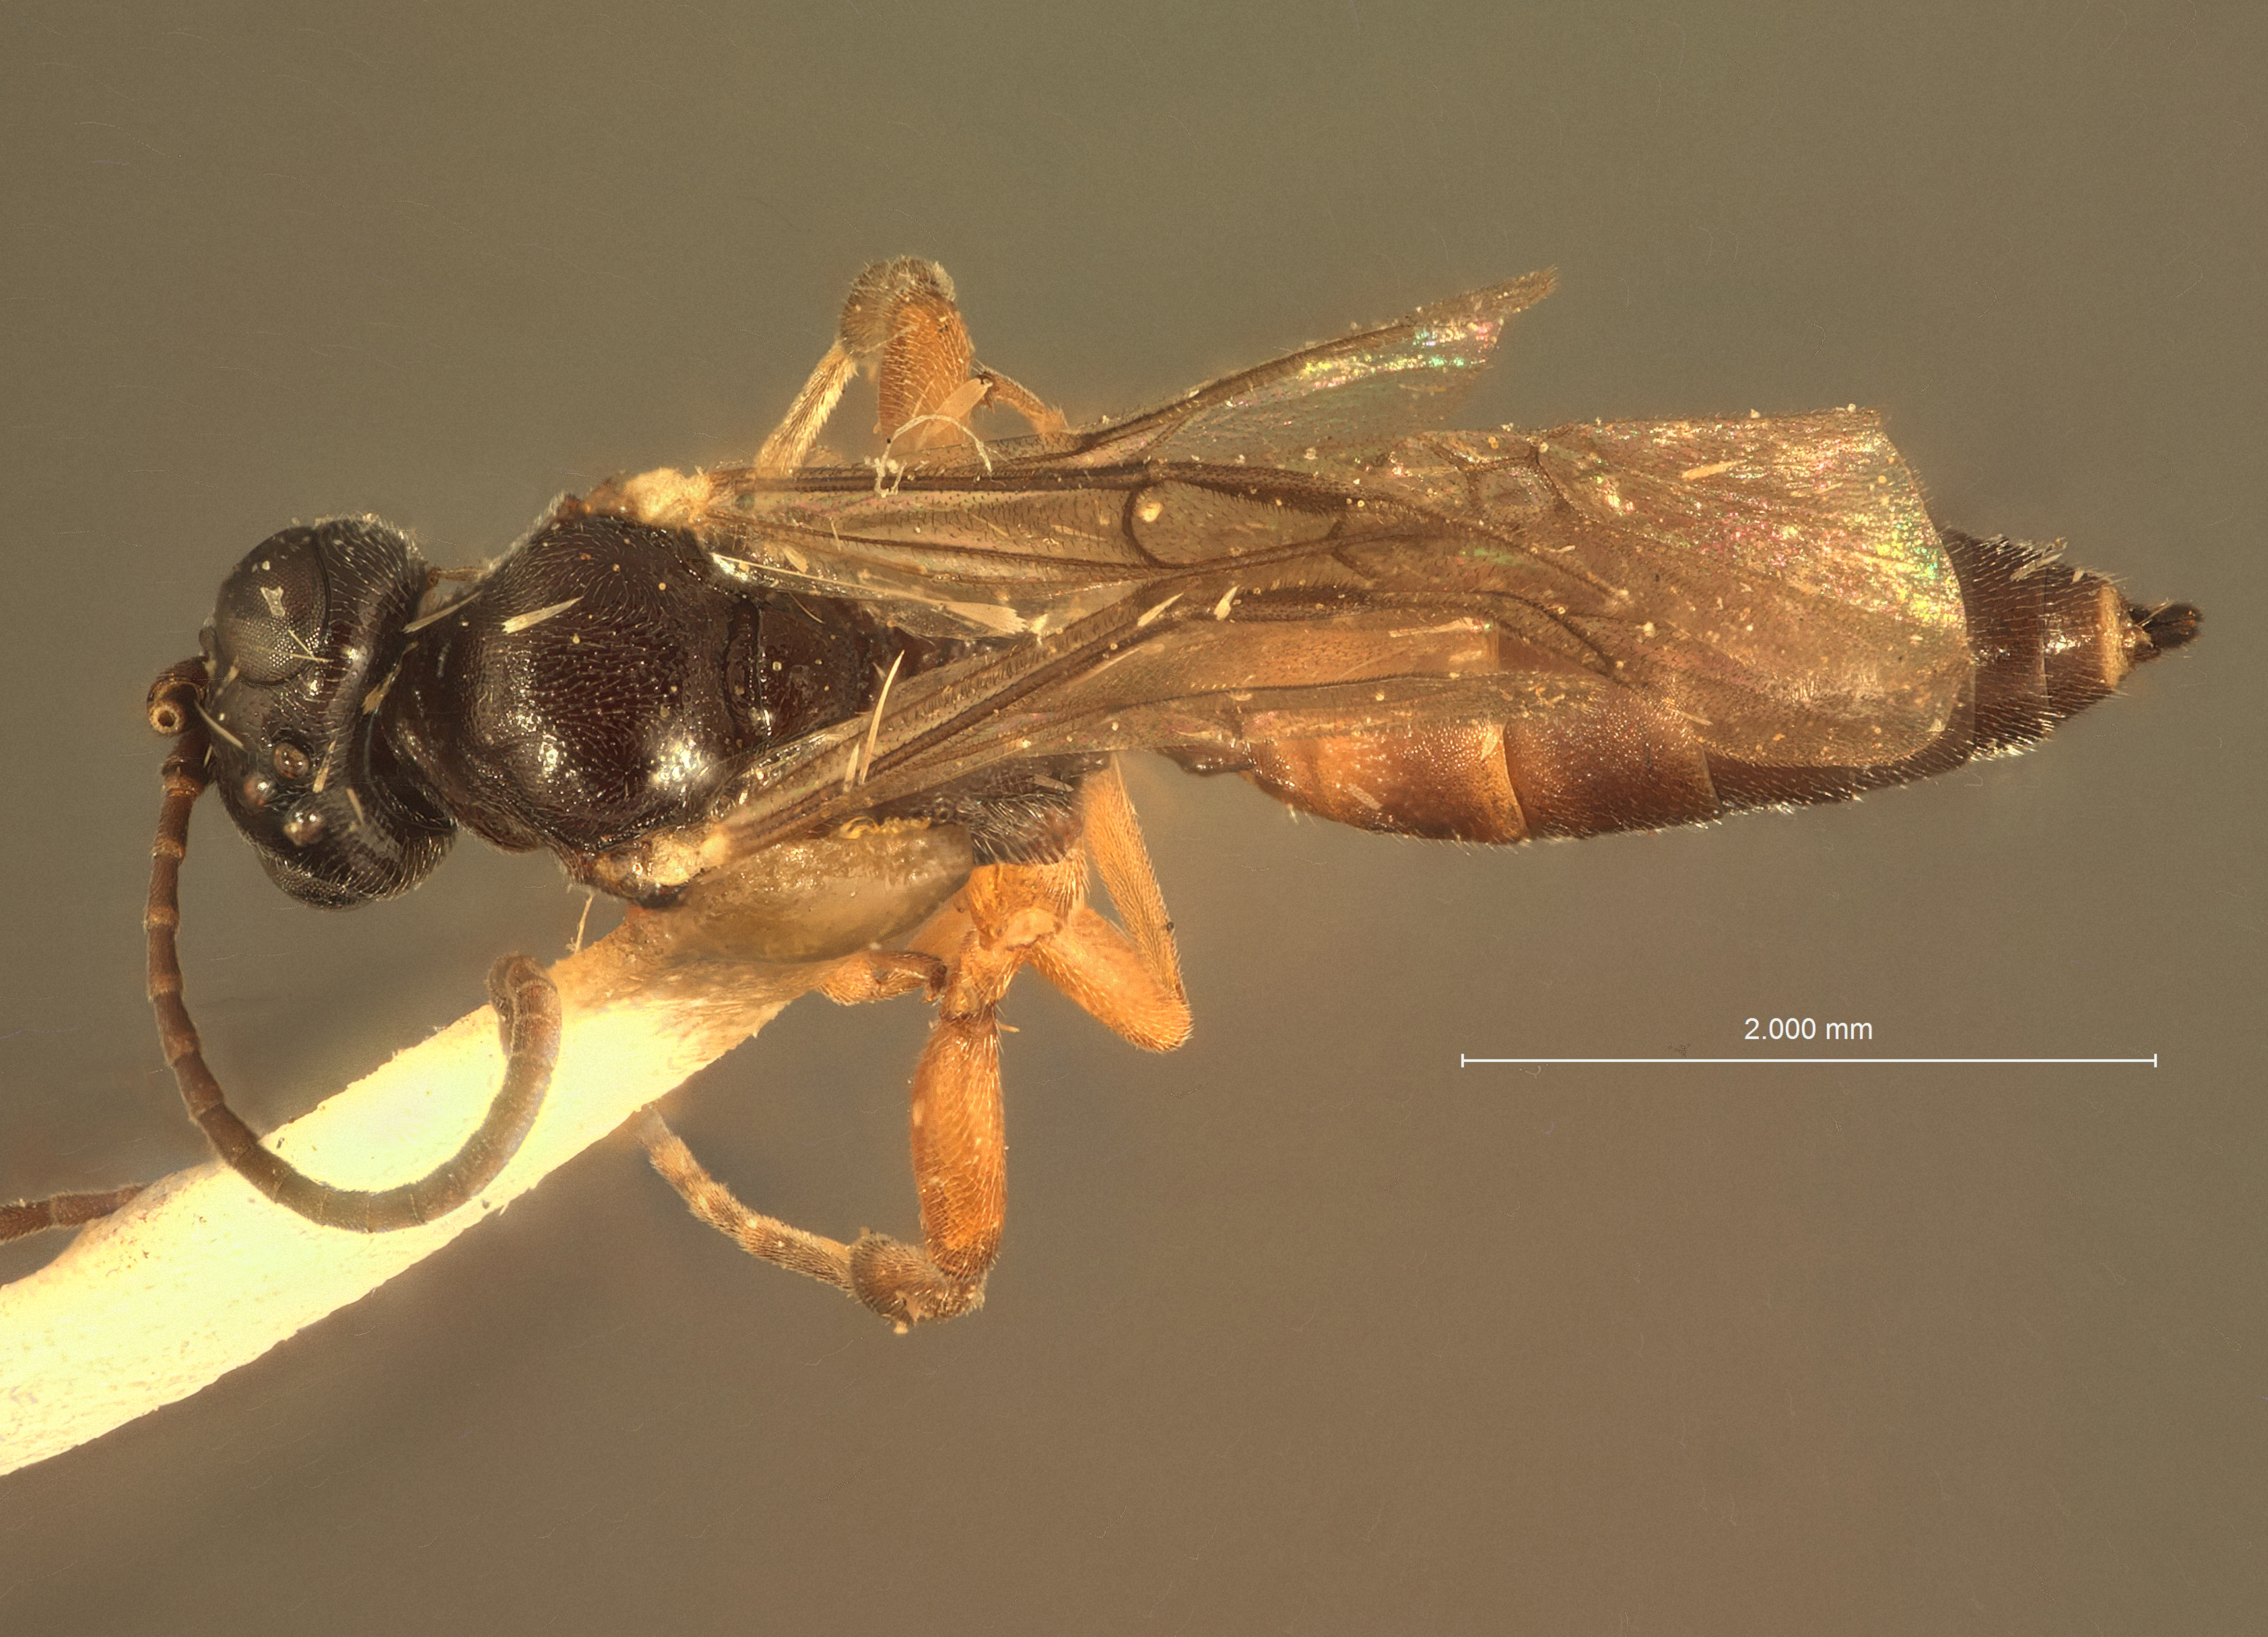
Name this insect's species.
Phaeogenes arcticus
